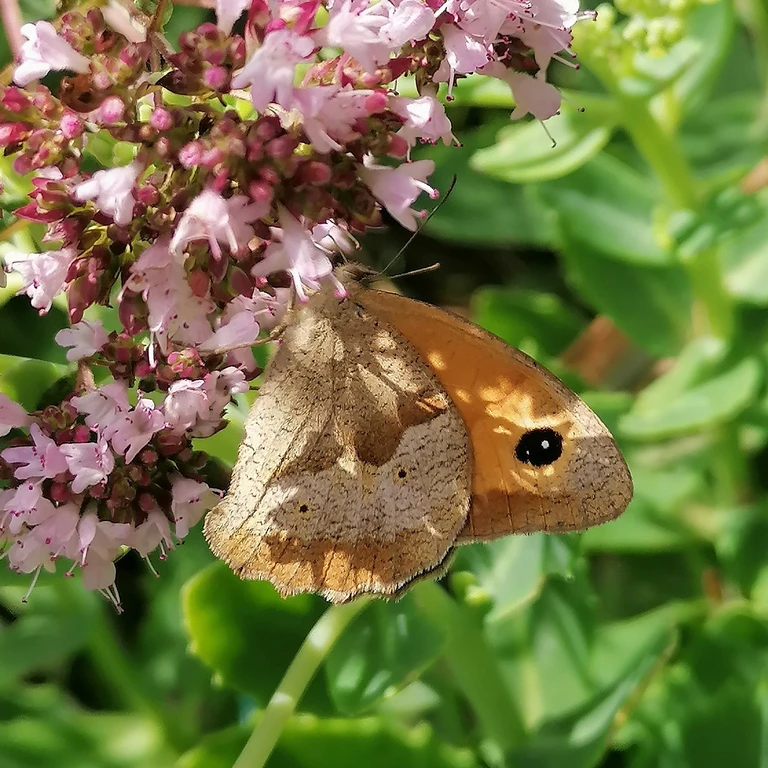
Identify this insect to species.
Maniola jurtina
